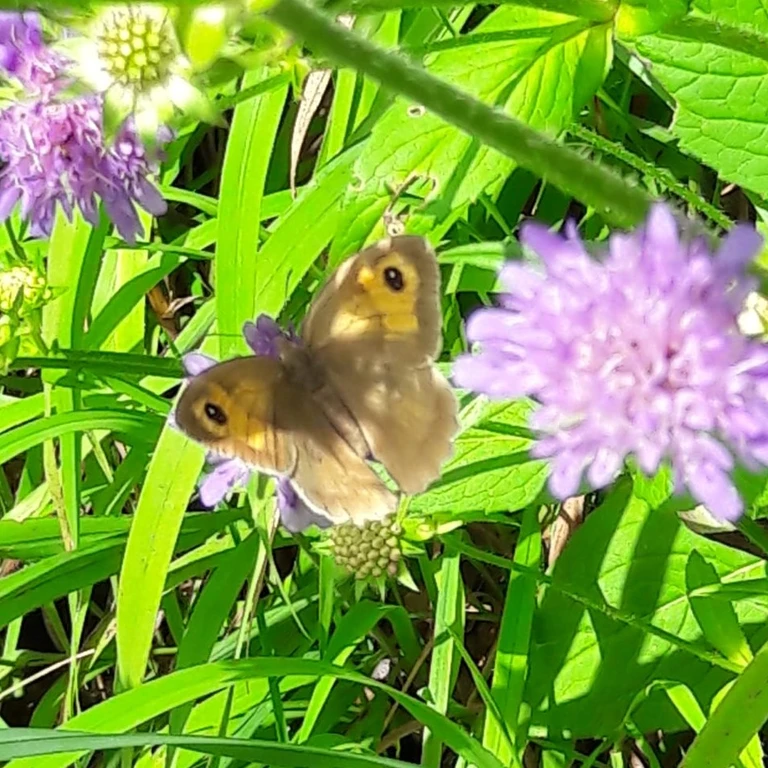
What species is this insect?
Maniola jurtina
